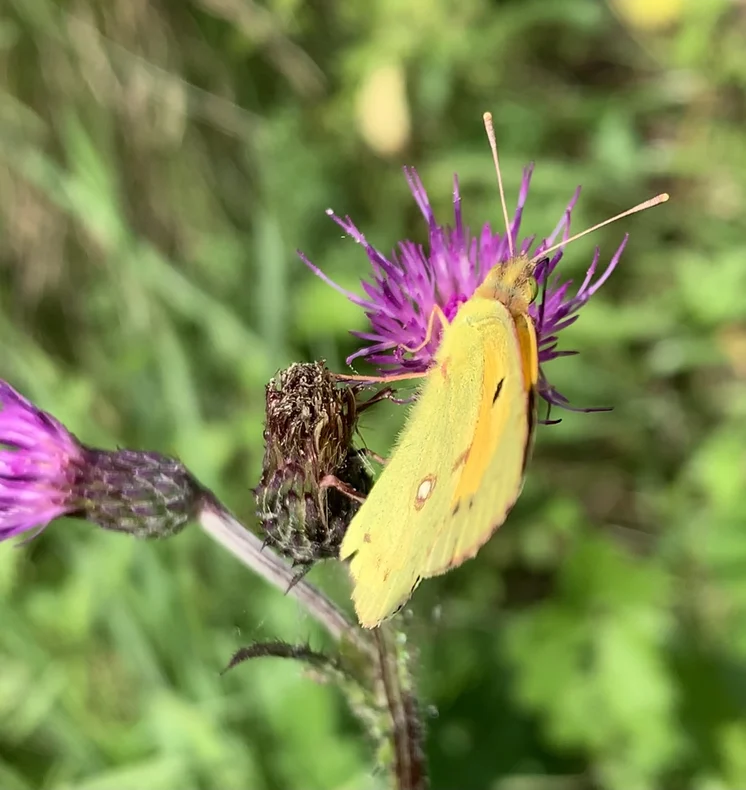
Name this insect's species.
Colias croceus
